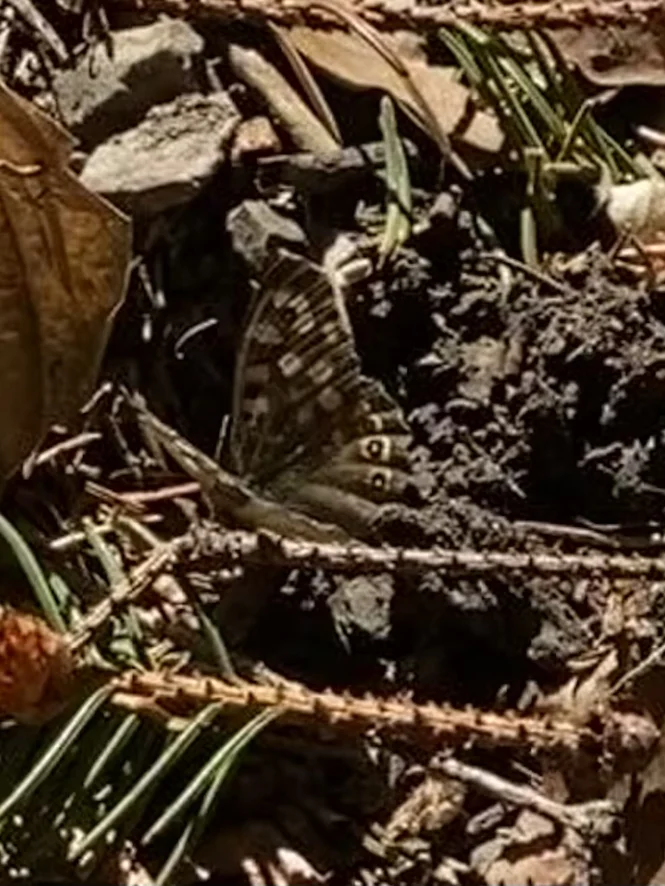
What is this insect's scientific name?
Pararge aegeria
